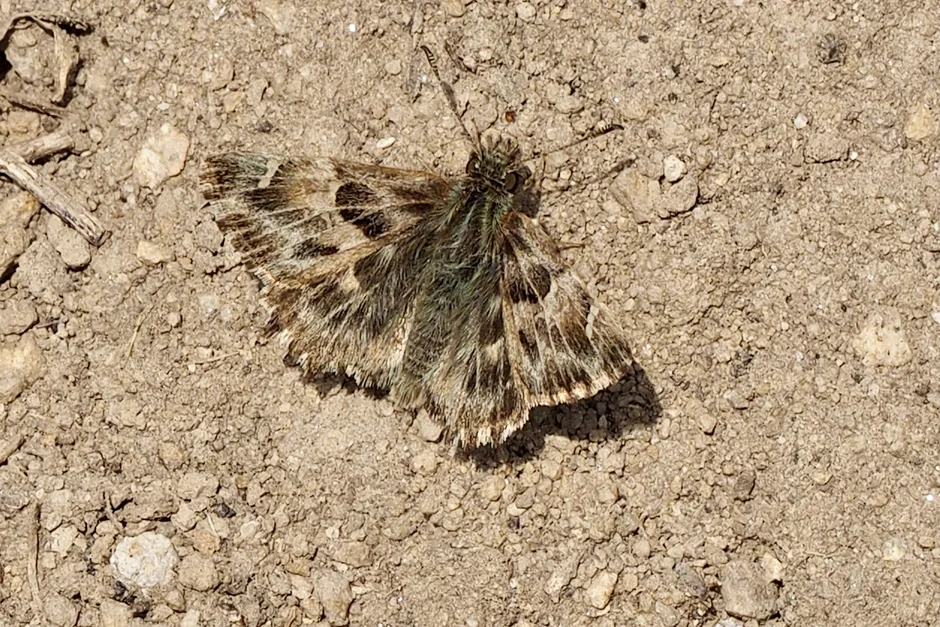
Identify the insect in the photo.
Carcharodus alceae
